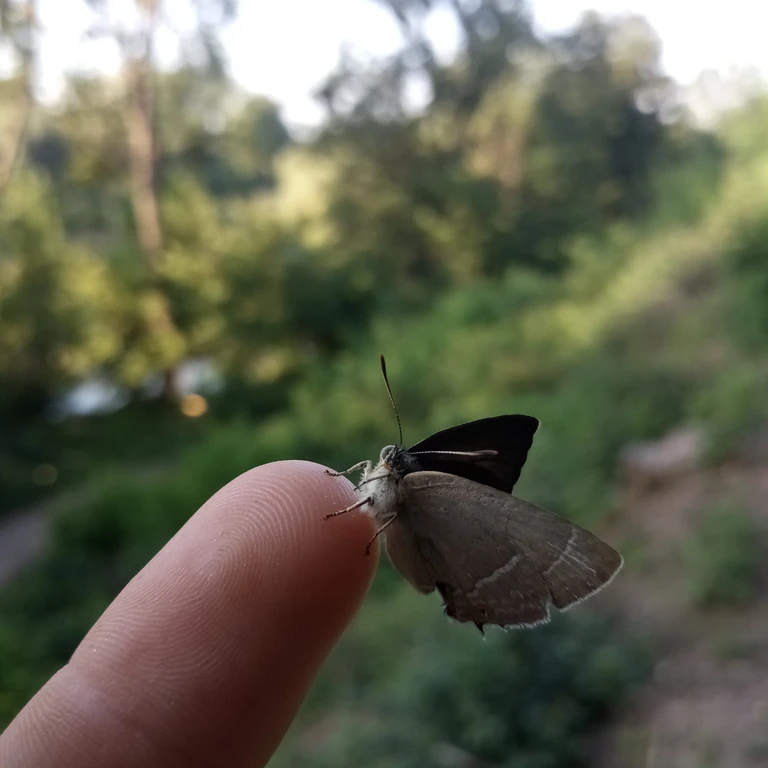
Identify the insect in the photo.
Favonius quercus (also Quercusia quercus)
